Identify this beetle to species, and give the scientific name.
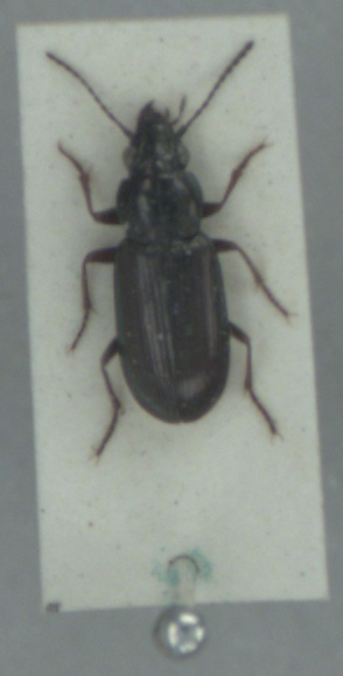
Pogonus littoralis
